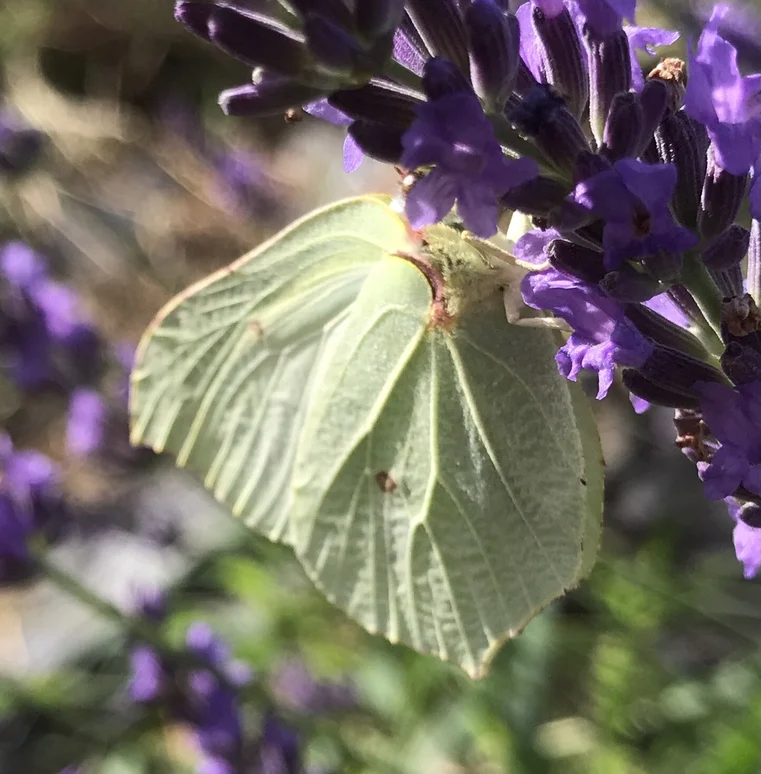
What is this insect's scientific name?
Gonepteryx rhamni
